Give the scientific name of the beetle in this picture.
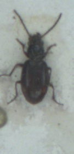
Bembidion doris
